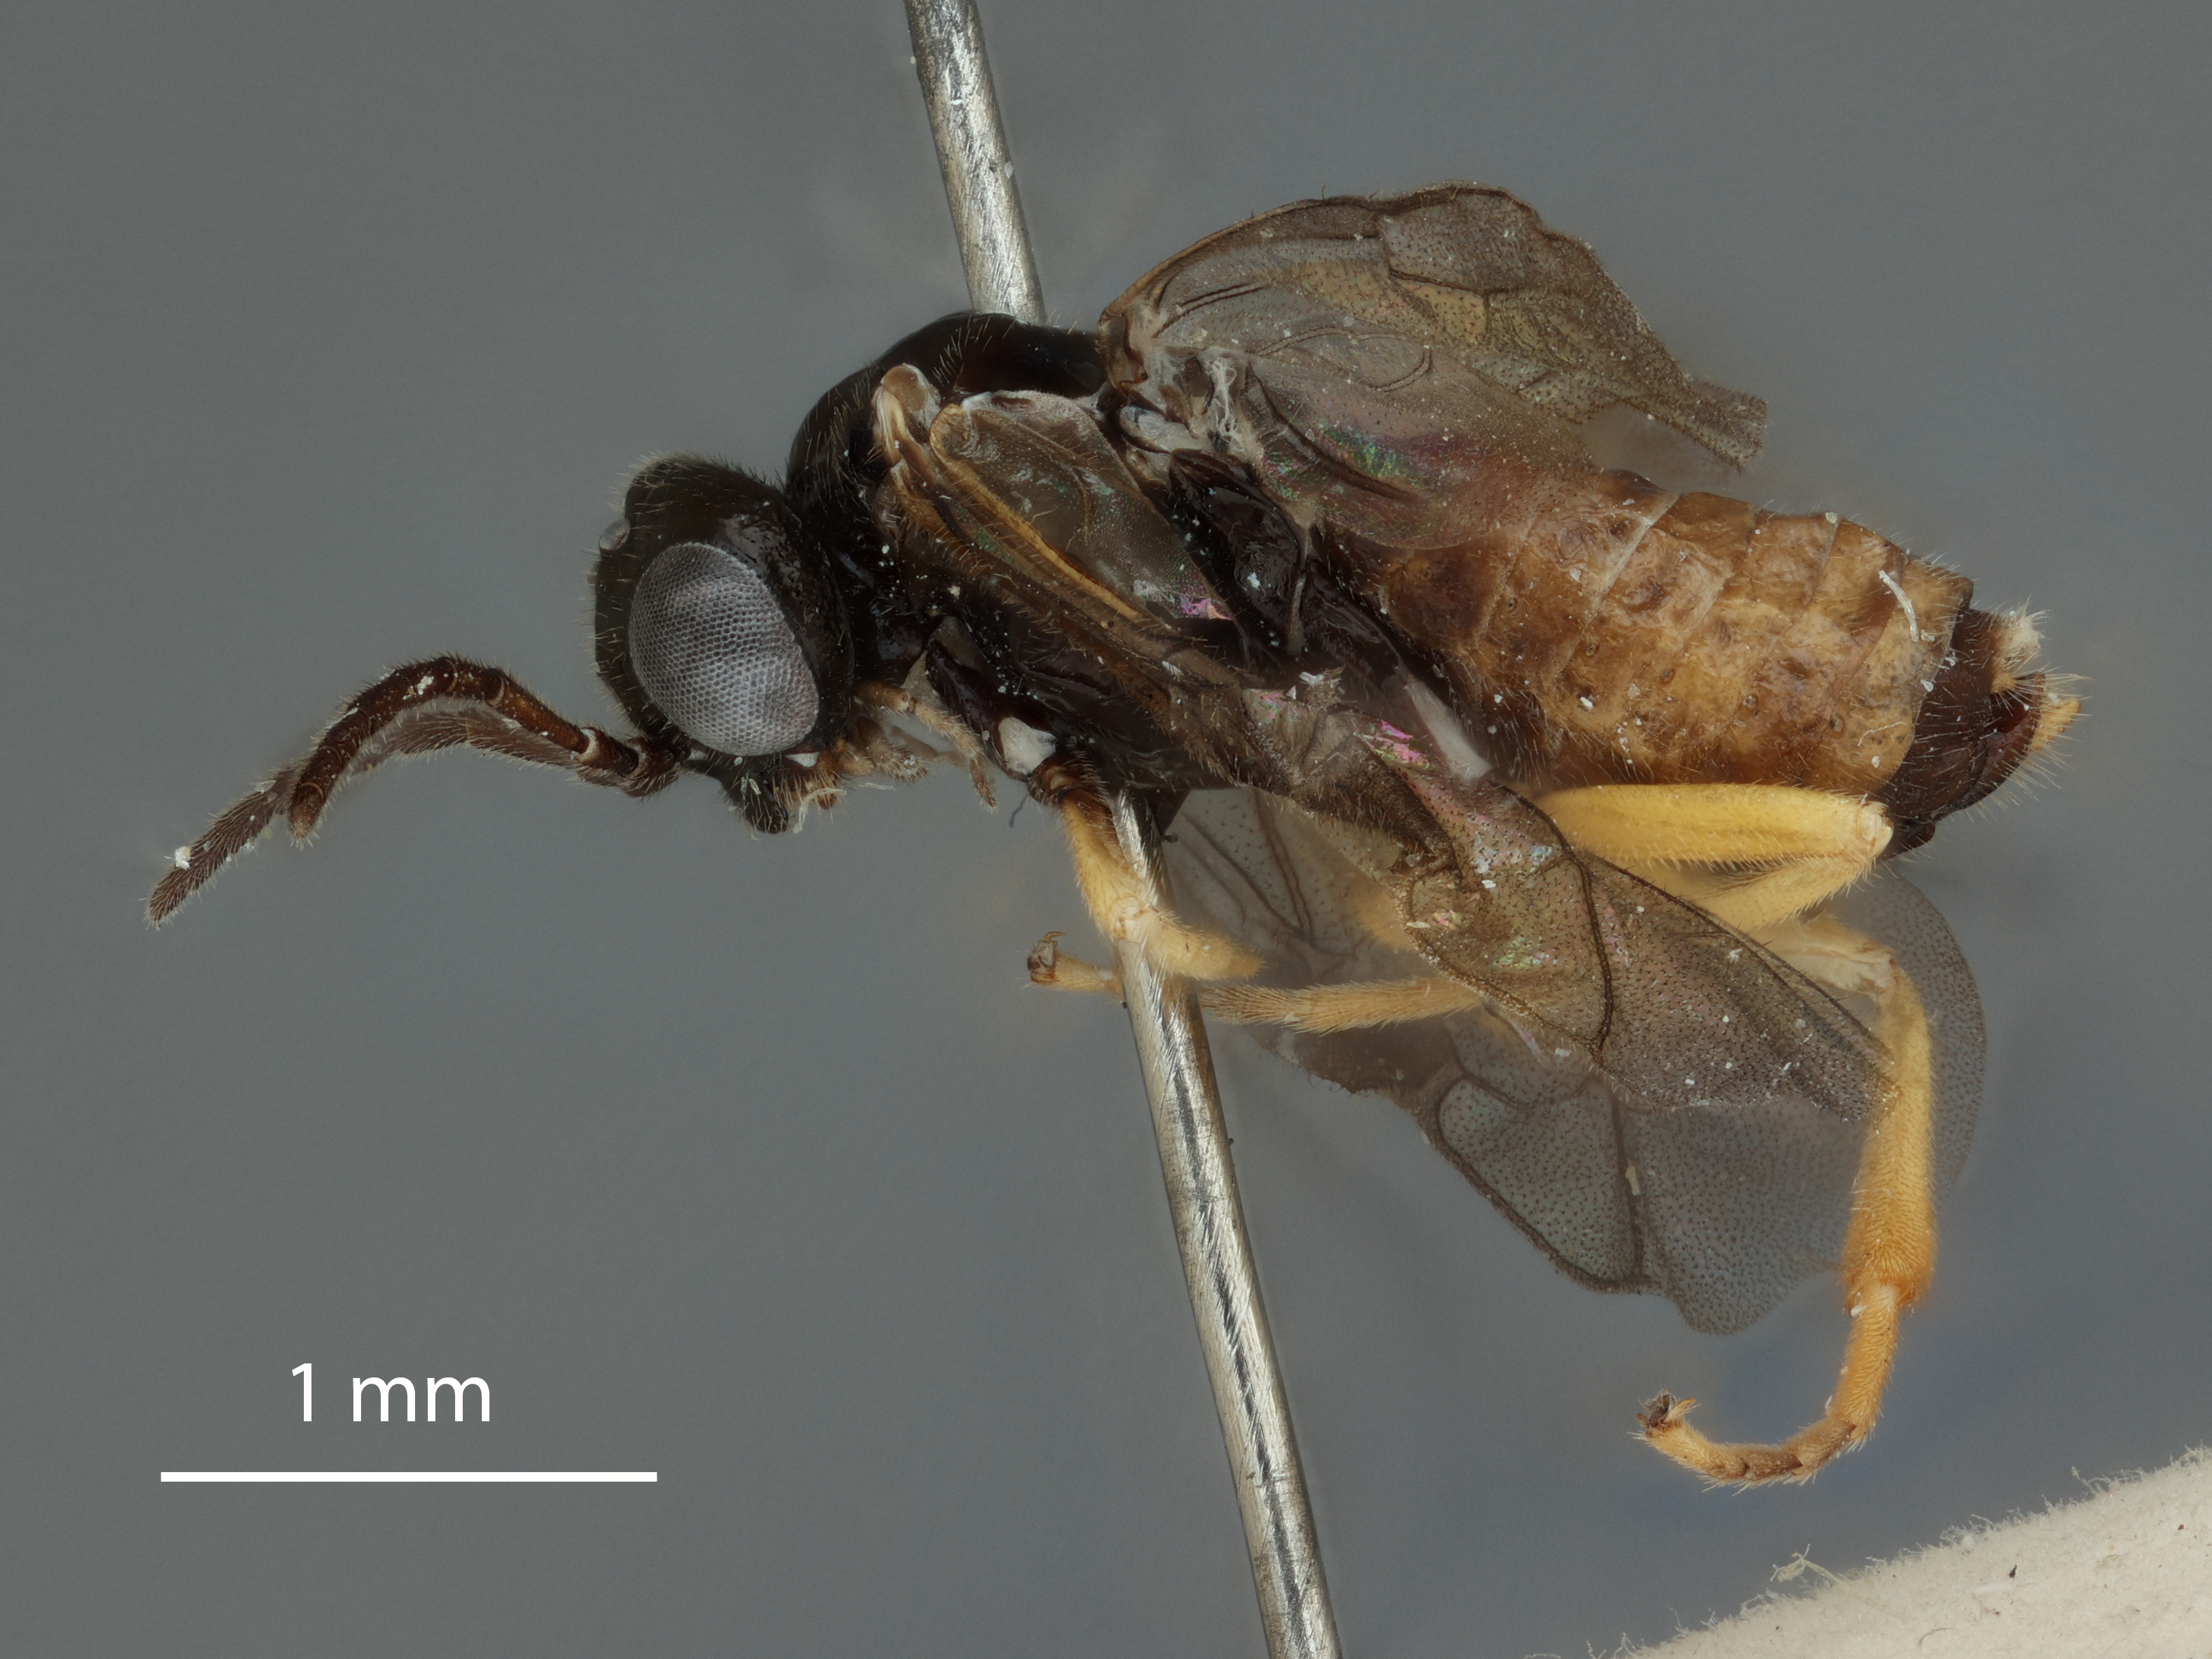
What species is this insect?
Scolioneura vaccinii
